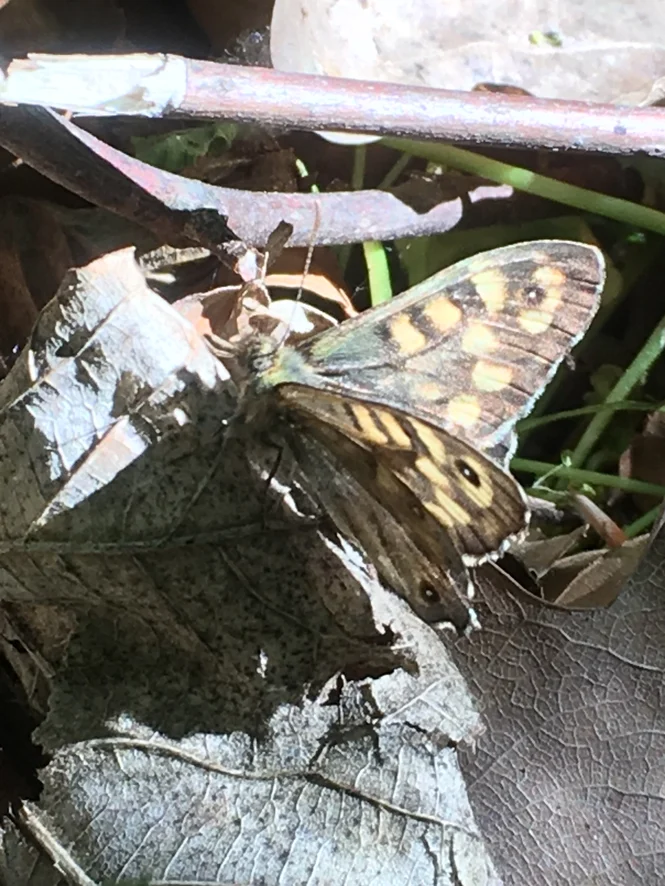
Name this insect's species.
Pararge aegeria
